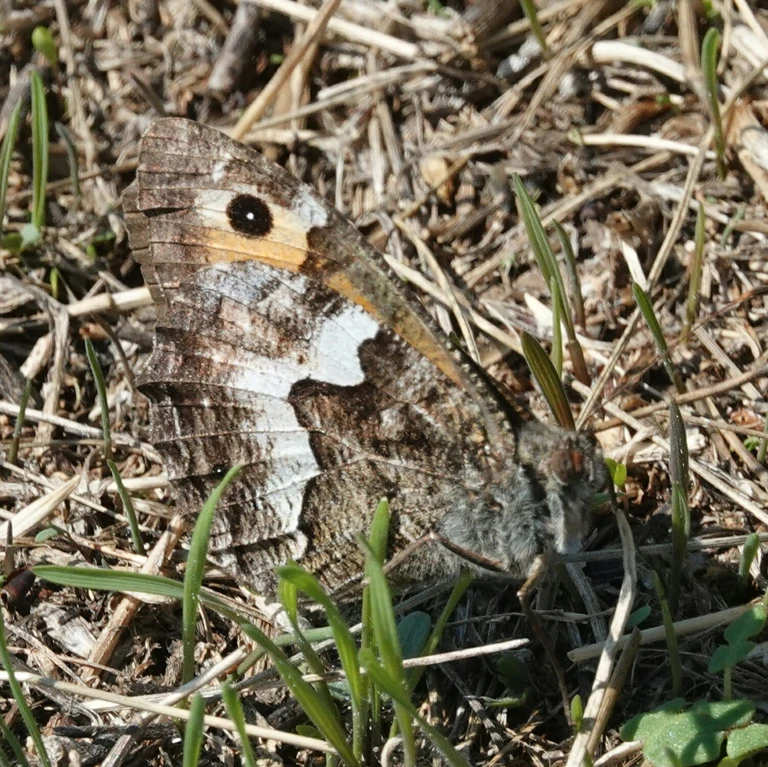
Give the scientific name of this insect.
Hipparchia semele
